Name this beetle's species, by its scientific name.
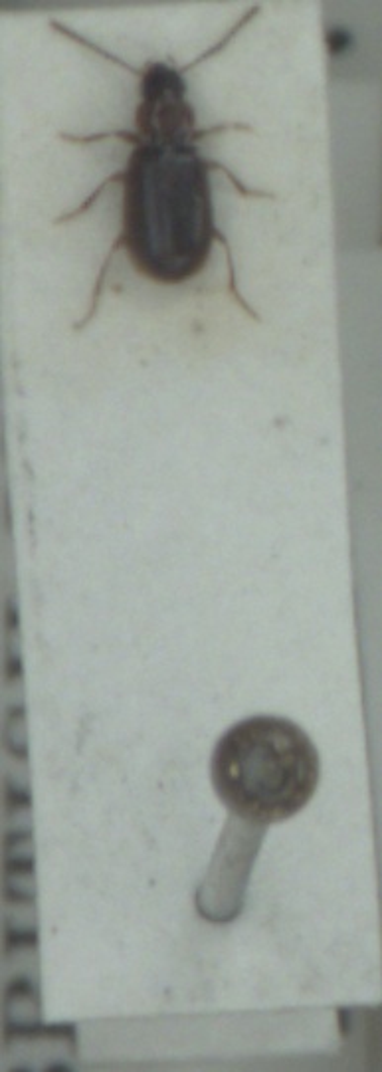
Acupalpus dubius
